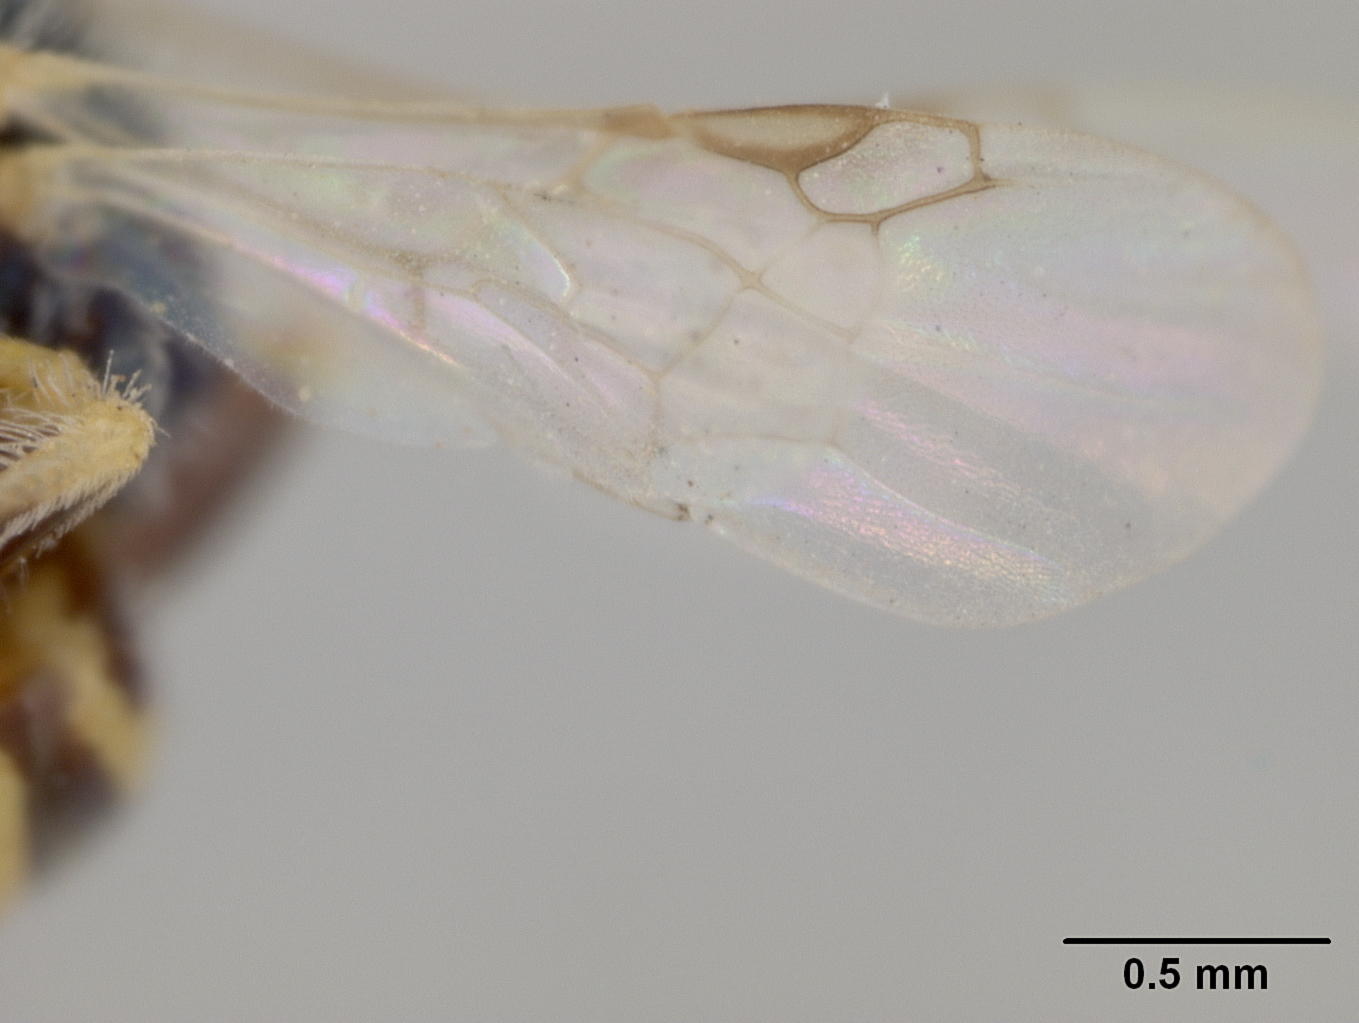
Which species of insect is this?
Perdita hirsuta
